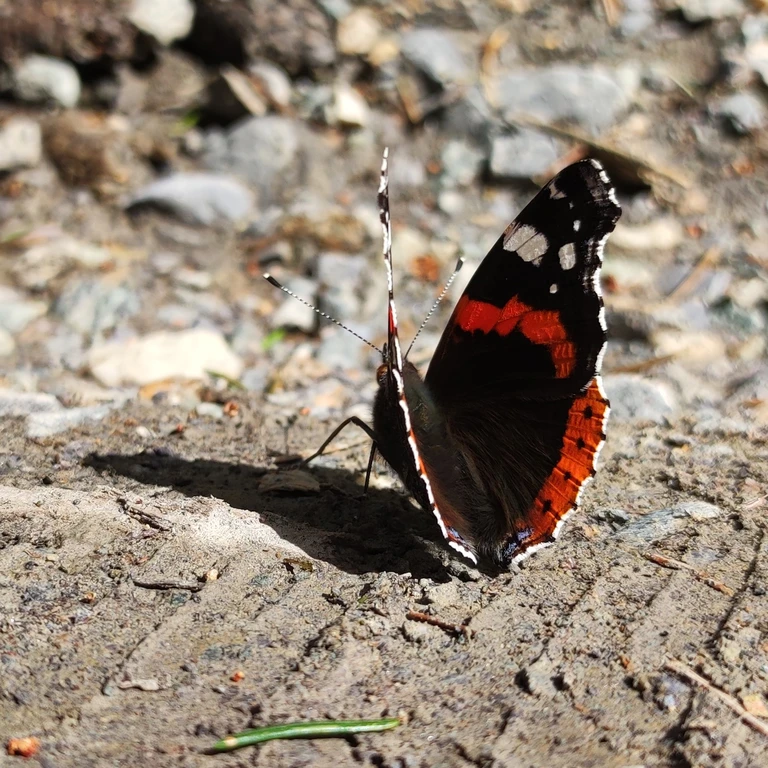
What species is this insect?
Vanessa atalanta
